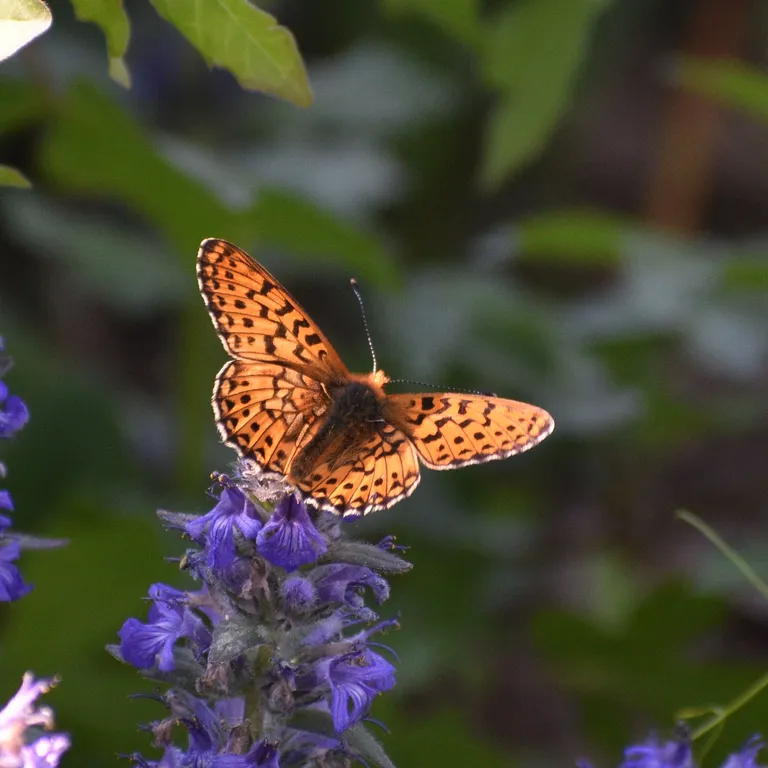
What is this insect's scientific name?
Boloria euphrosyne (also Clossiana euphrosyne)
